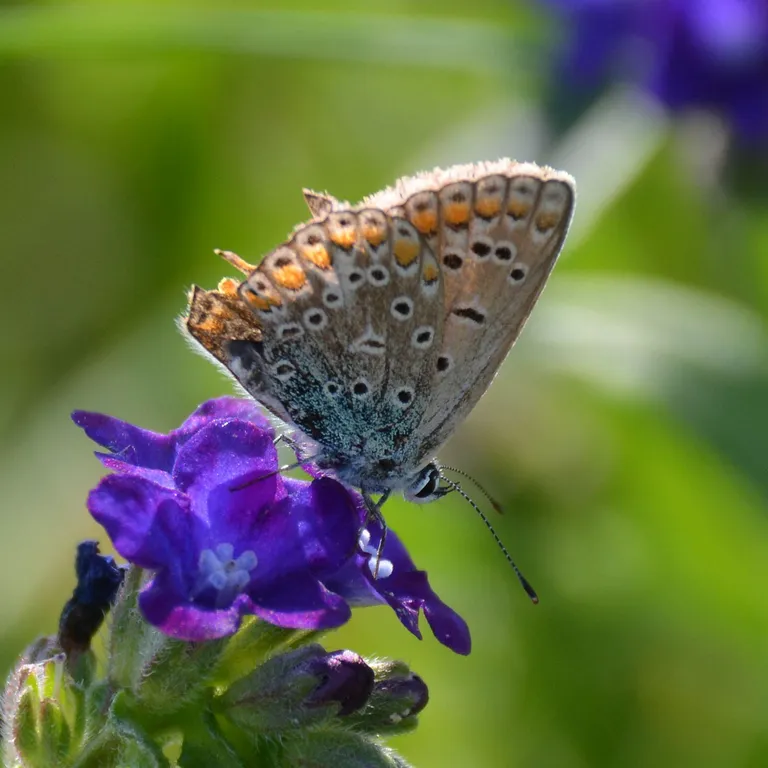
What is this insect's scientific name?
Polyommatus icarus
